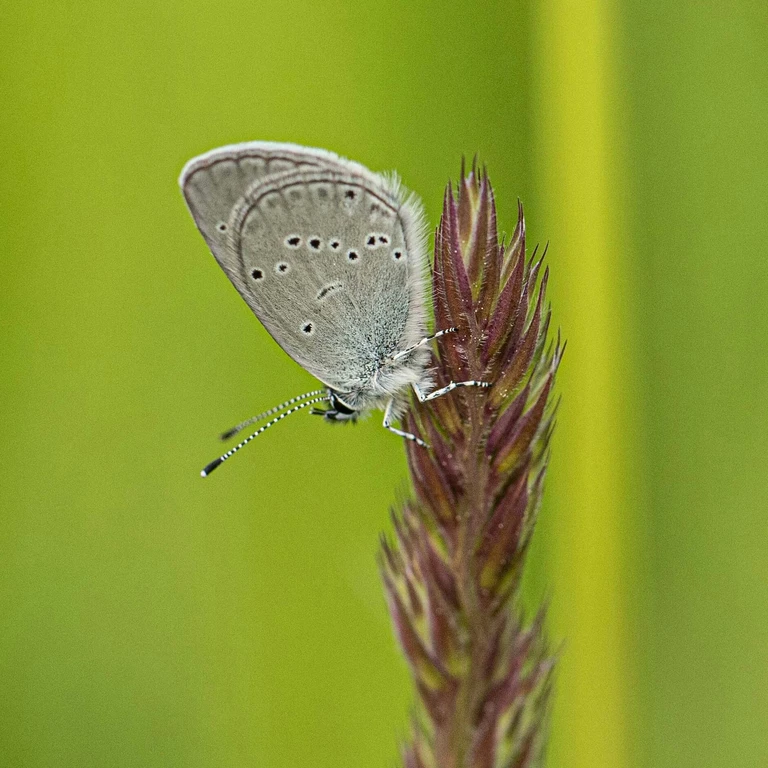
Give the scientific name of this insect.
Cupido minimus
